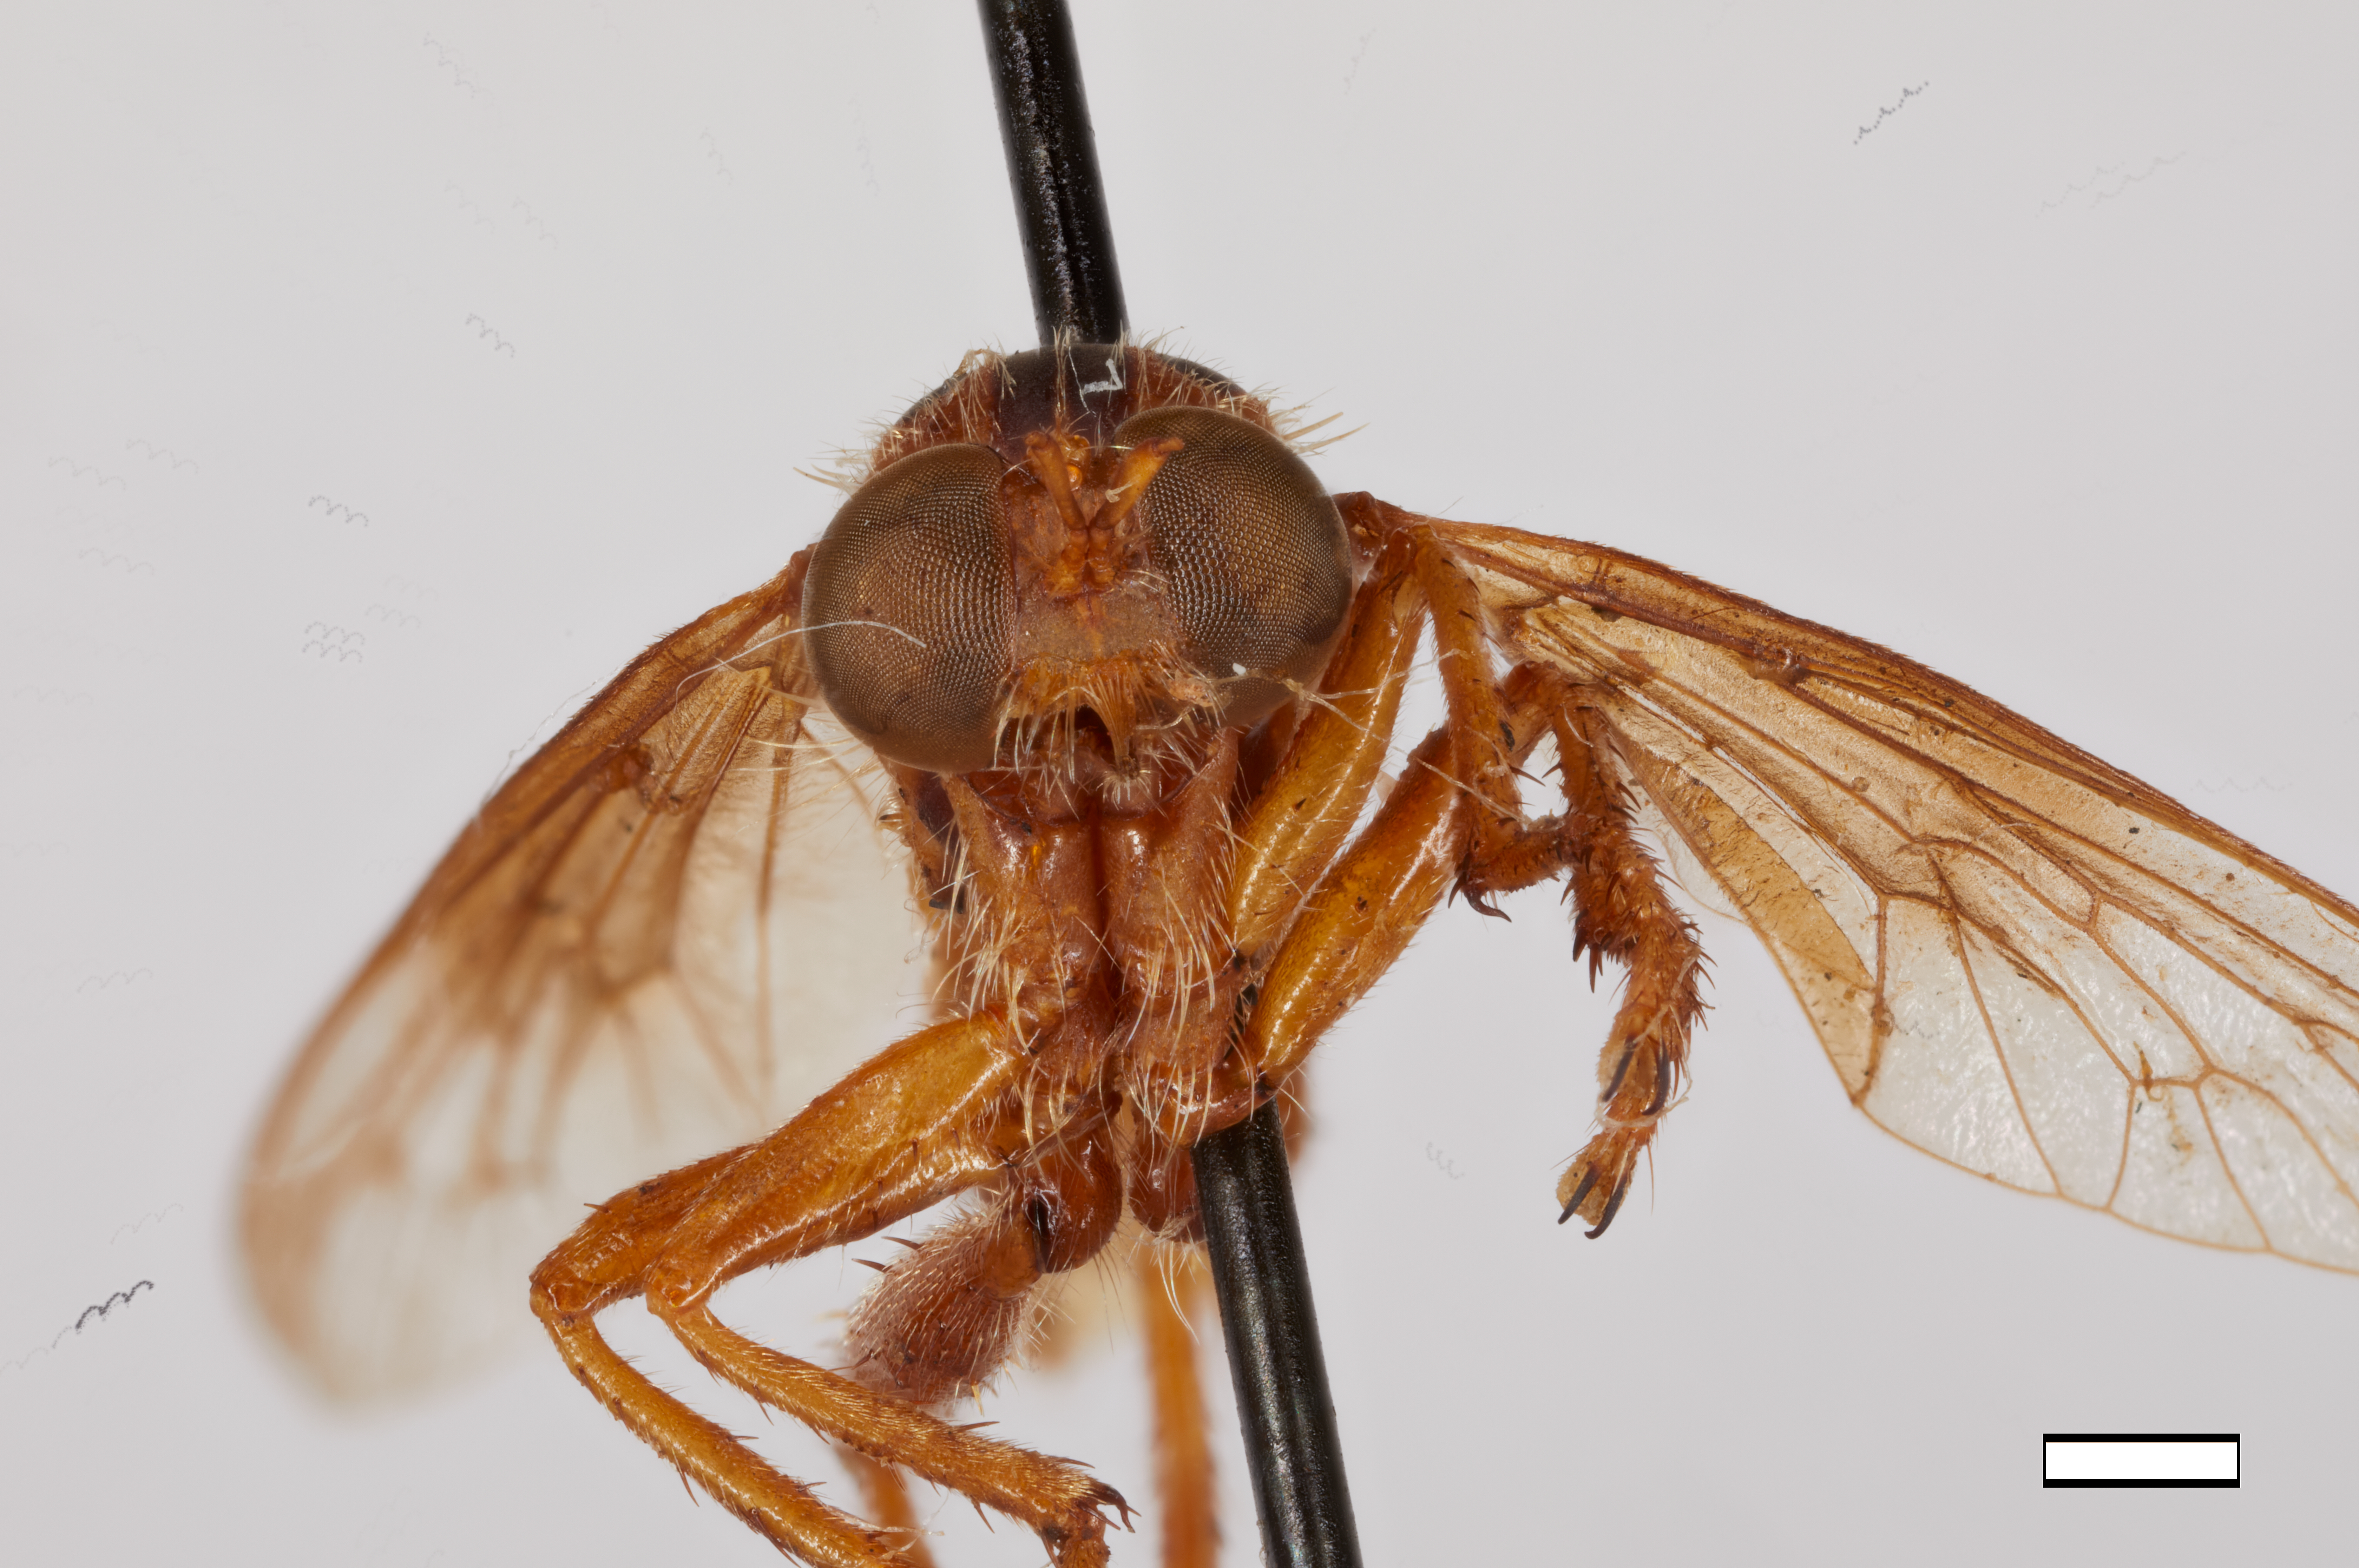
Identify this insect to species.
Aphamartania knutsoni
